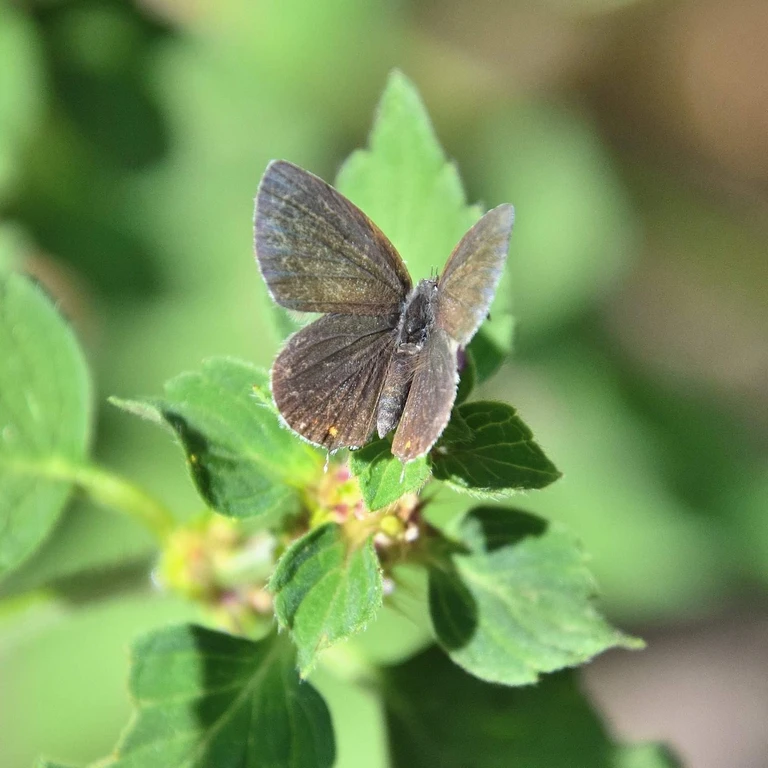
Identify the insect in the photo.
Cupido argiades (also Elkalyce argiades)
